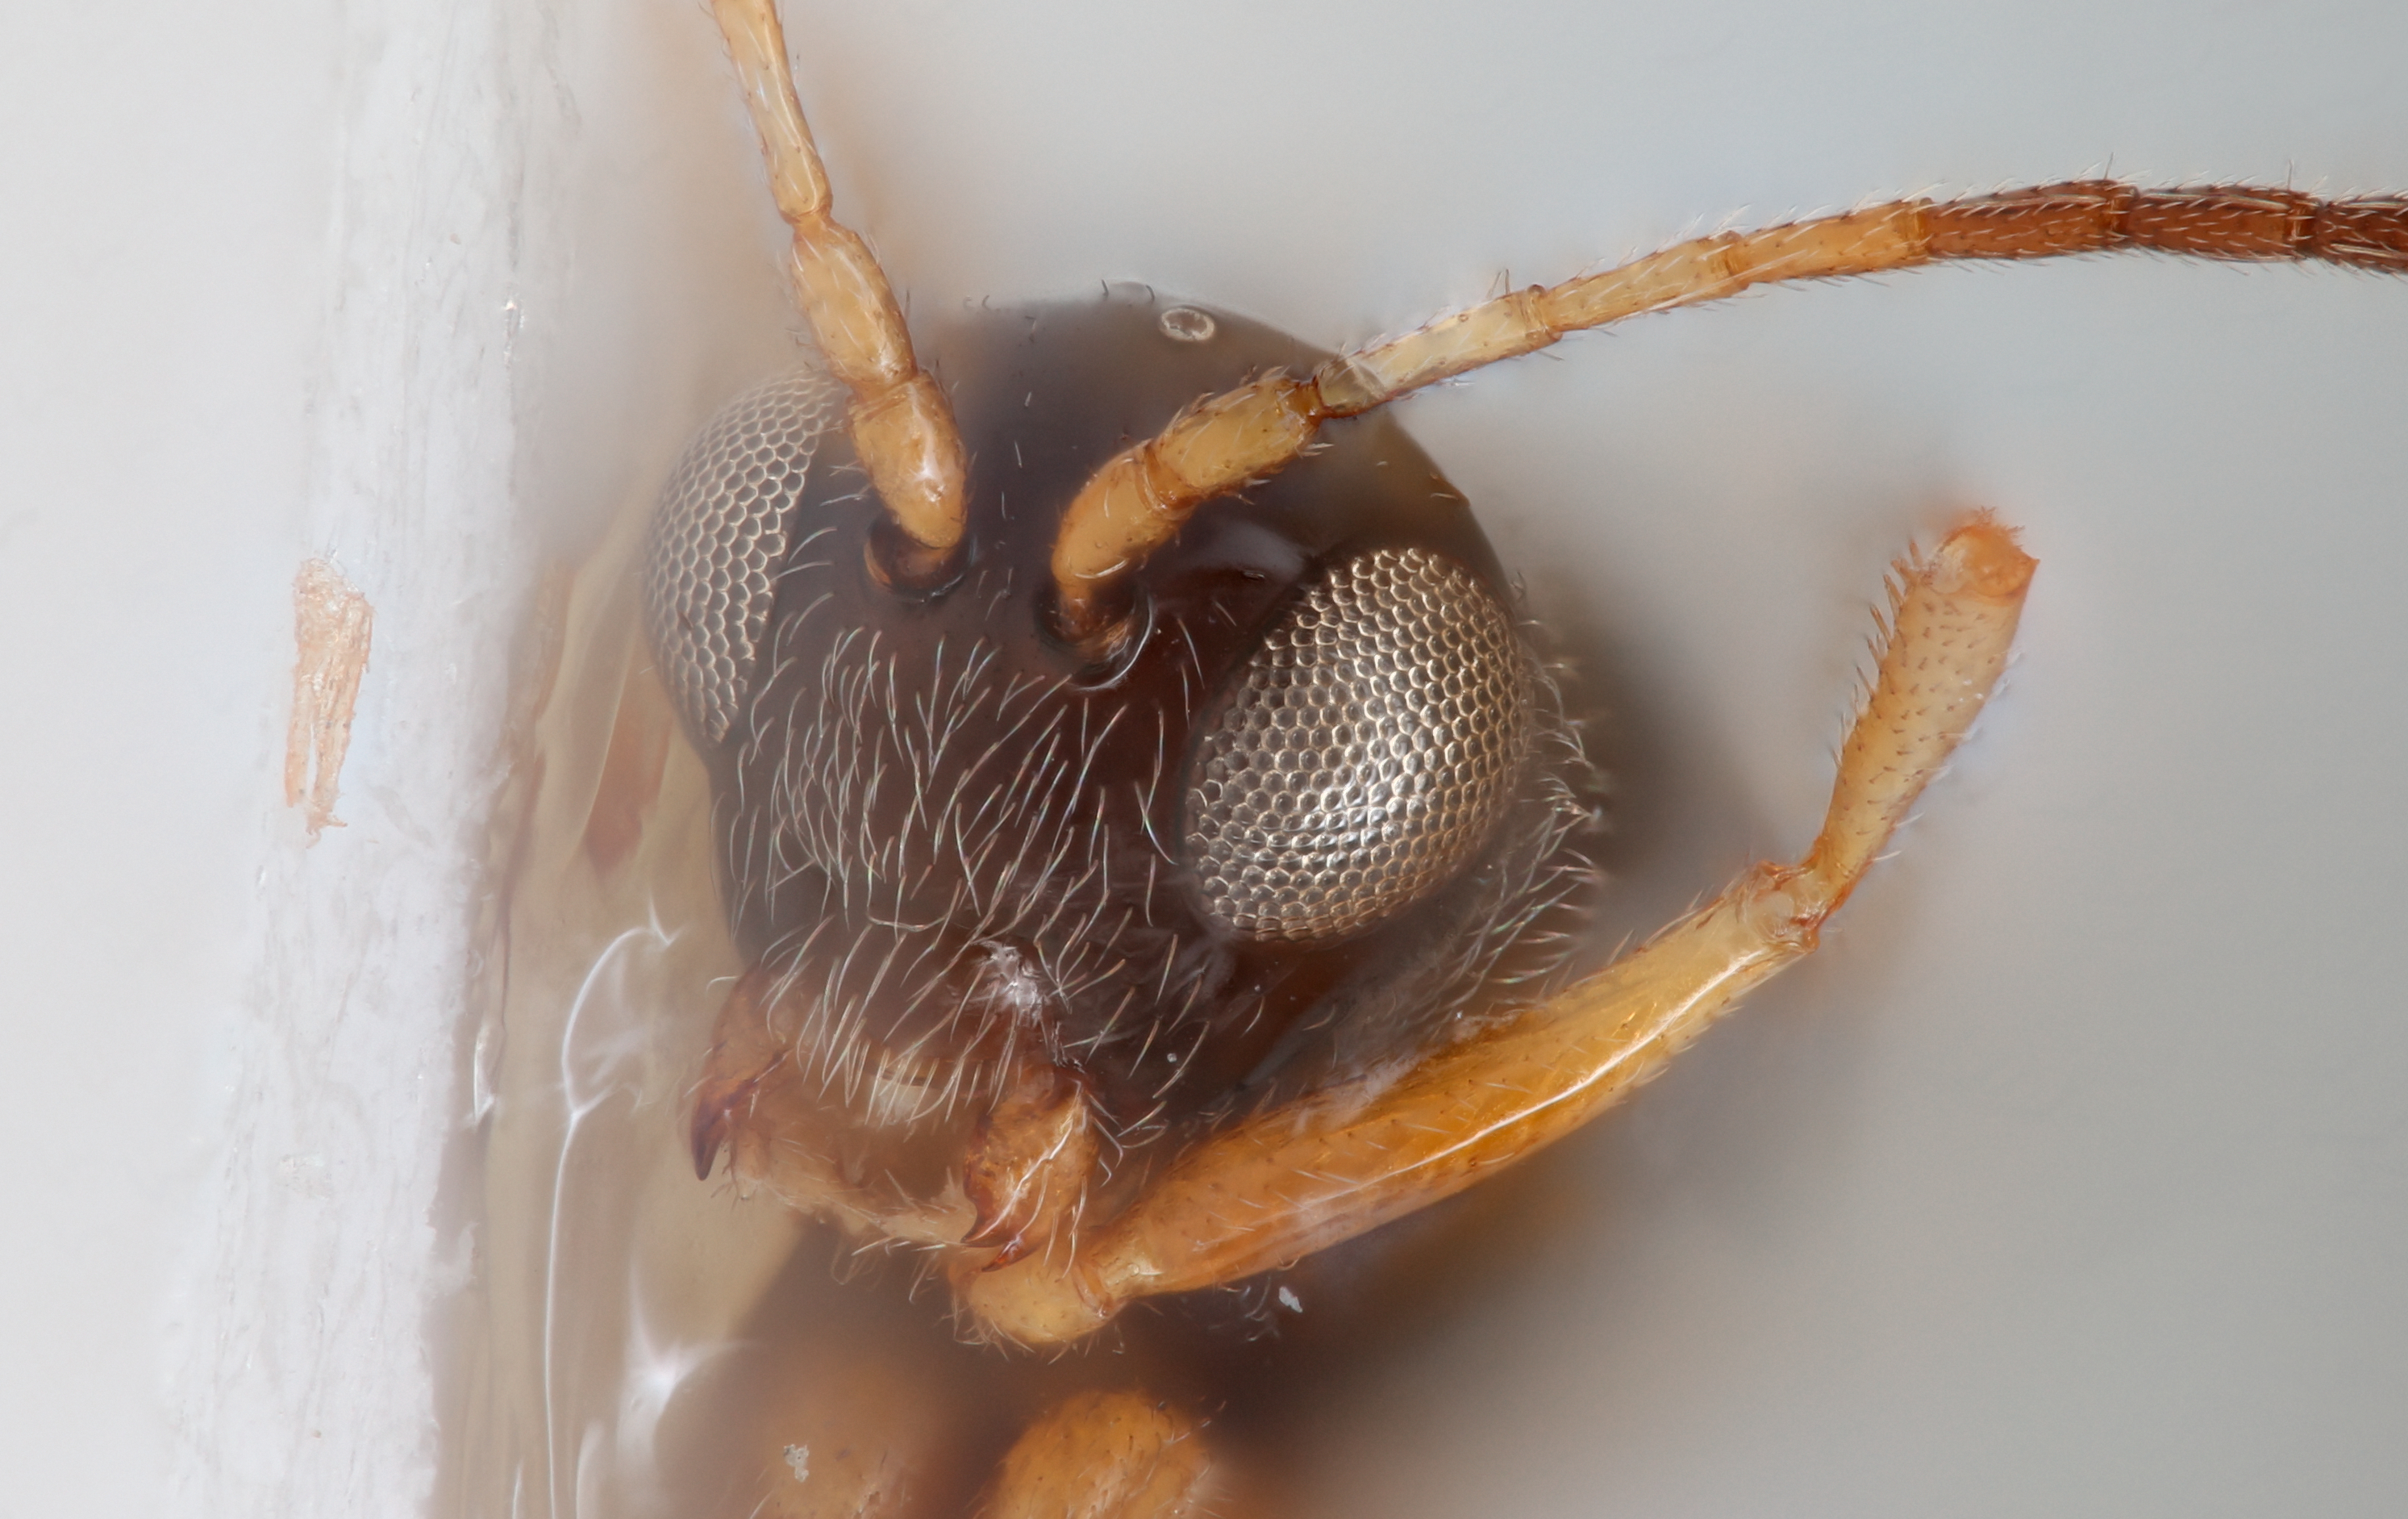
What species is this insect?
Alloxysta huberi
